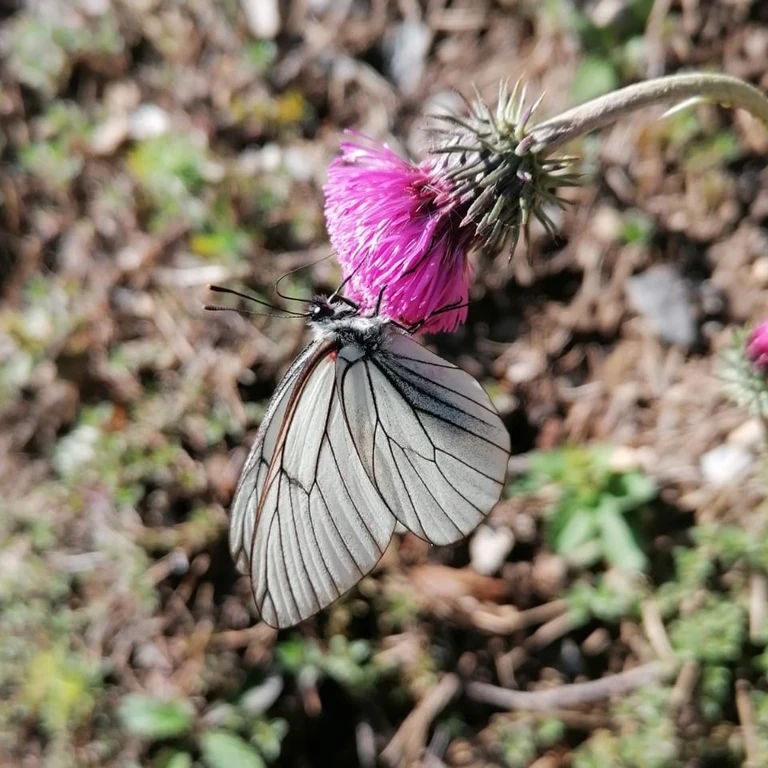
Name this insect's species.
Aporia crataegi
